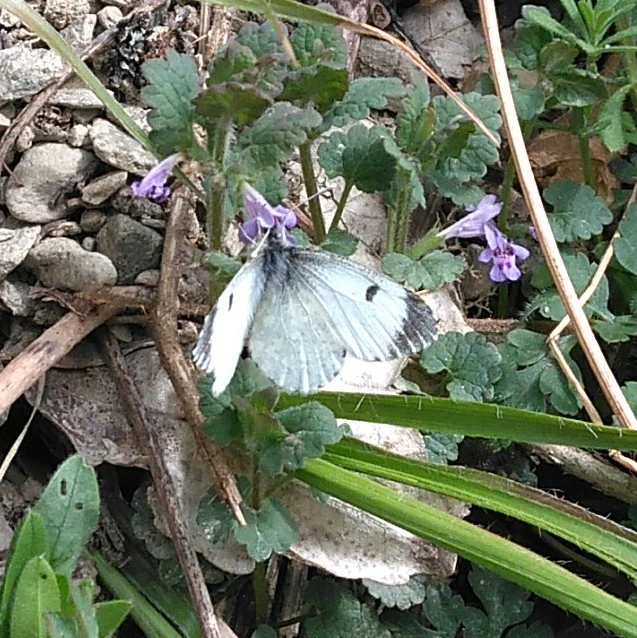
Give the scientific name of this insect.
Anthocharis cardamines
